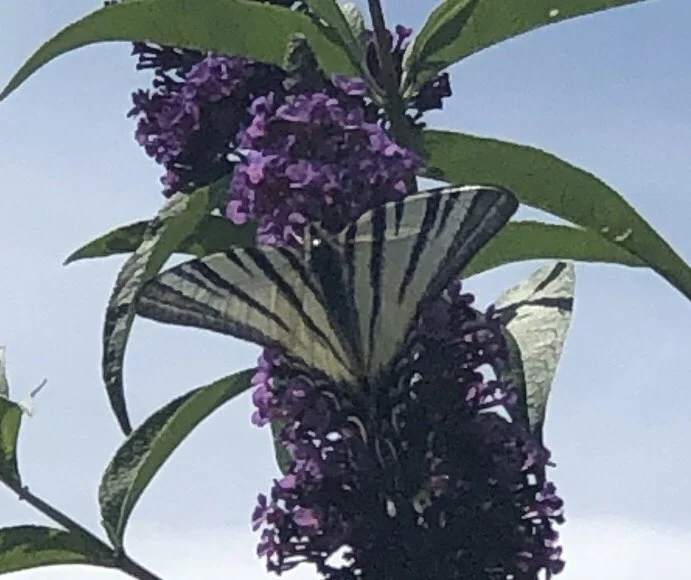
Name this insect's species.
Iphiclides podalirius
